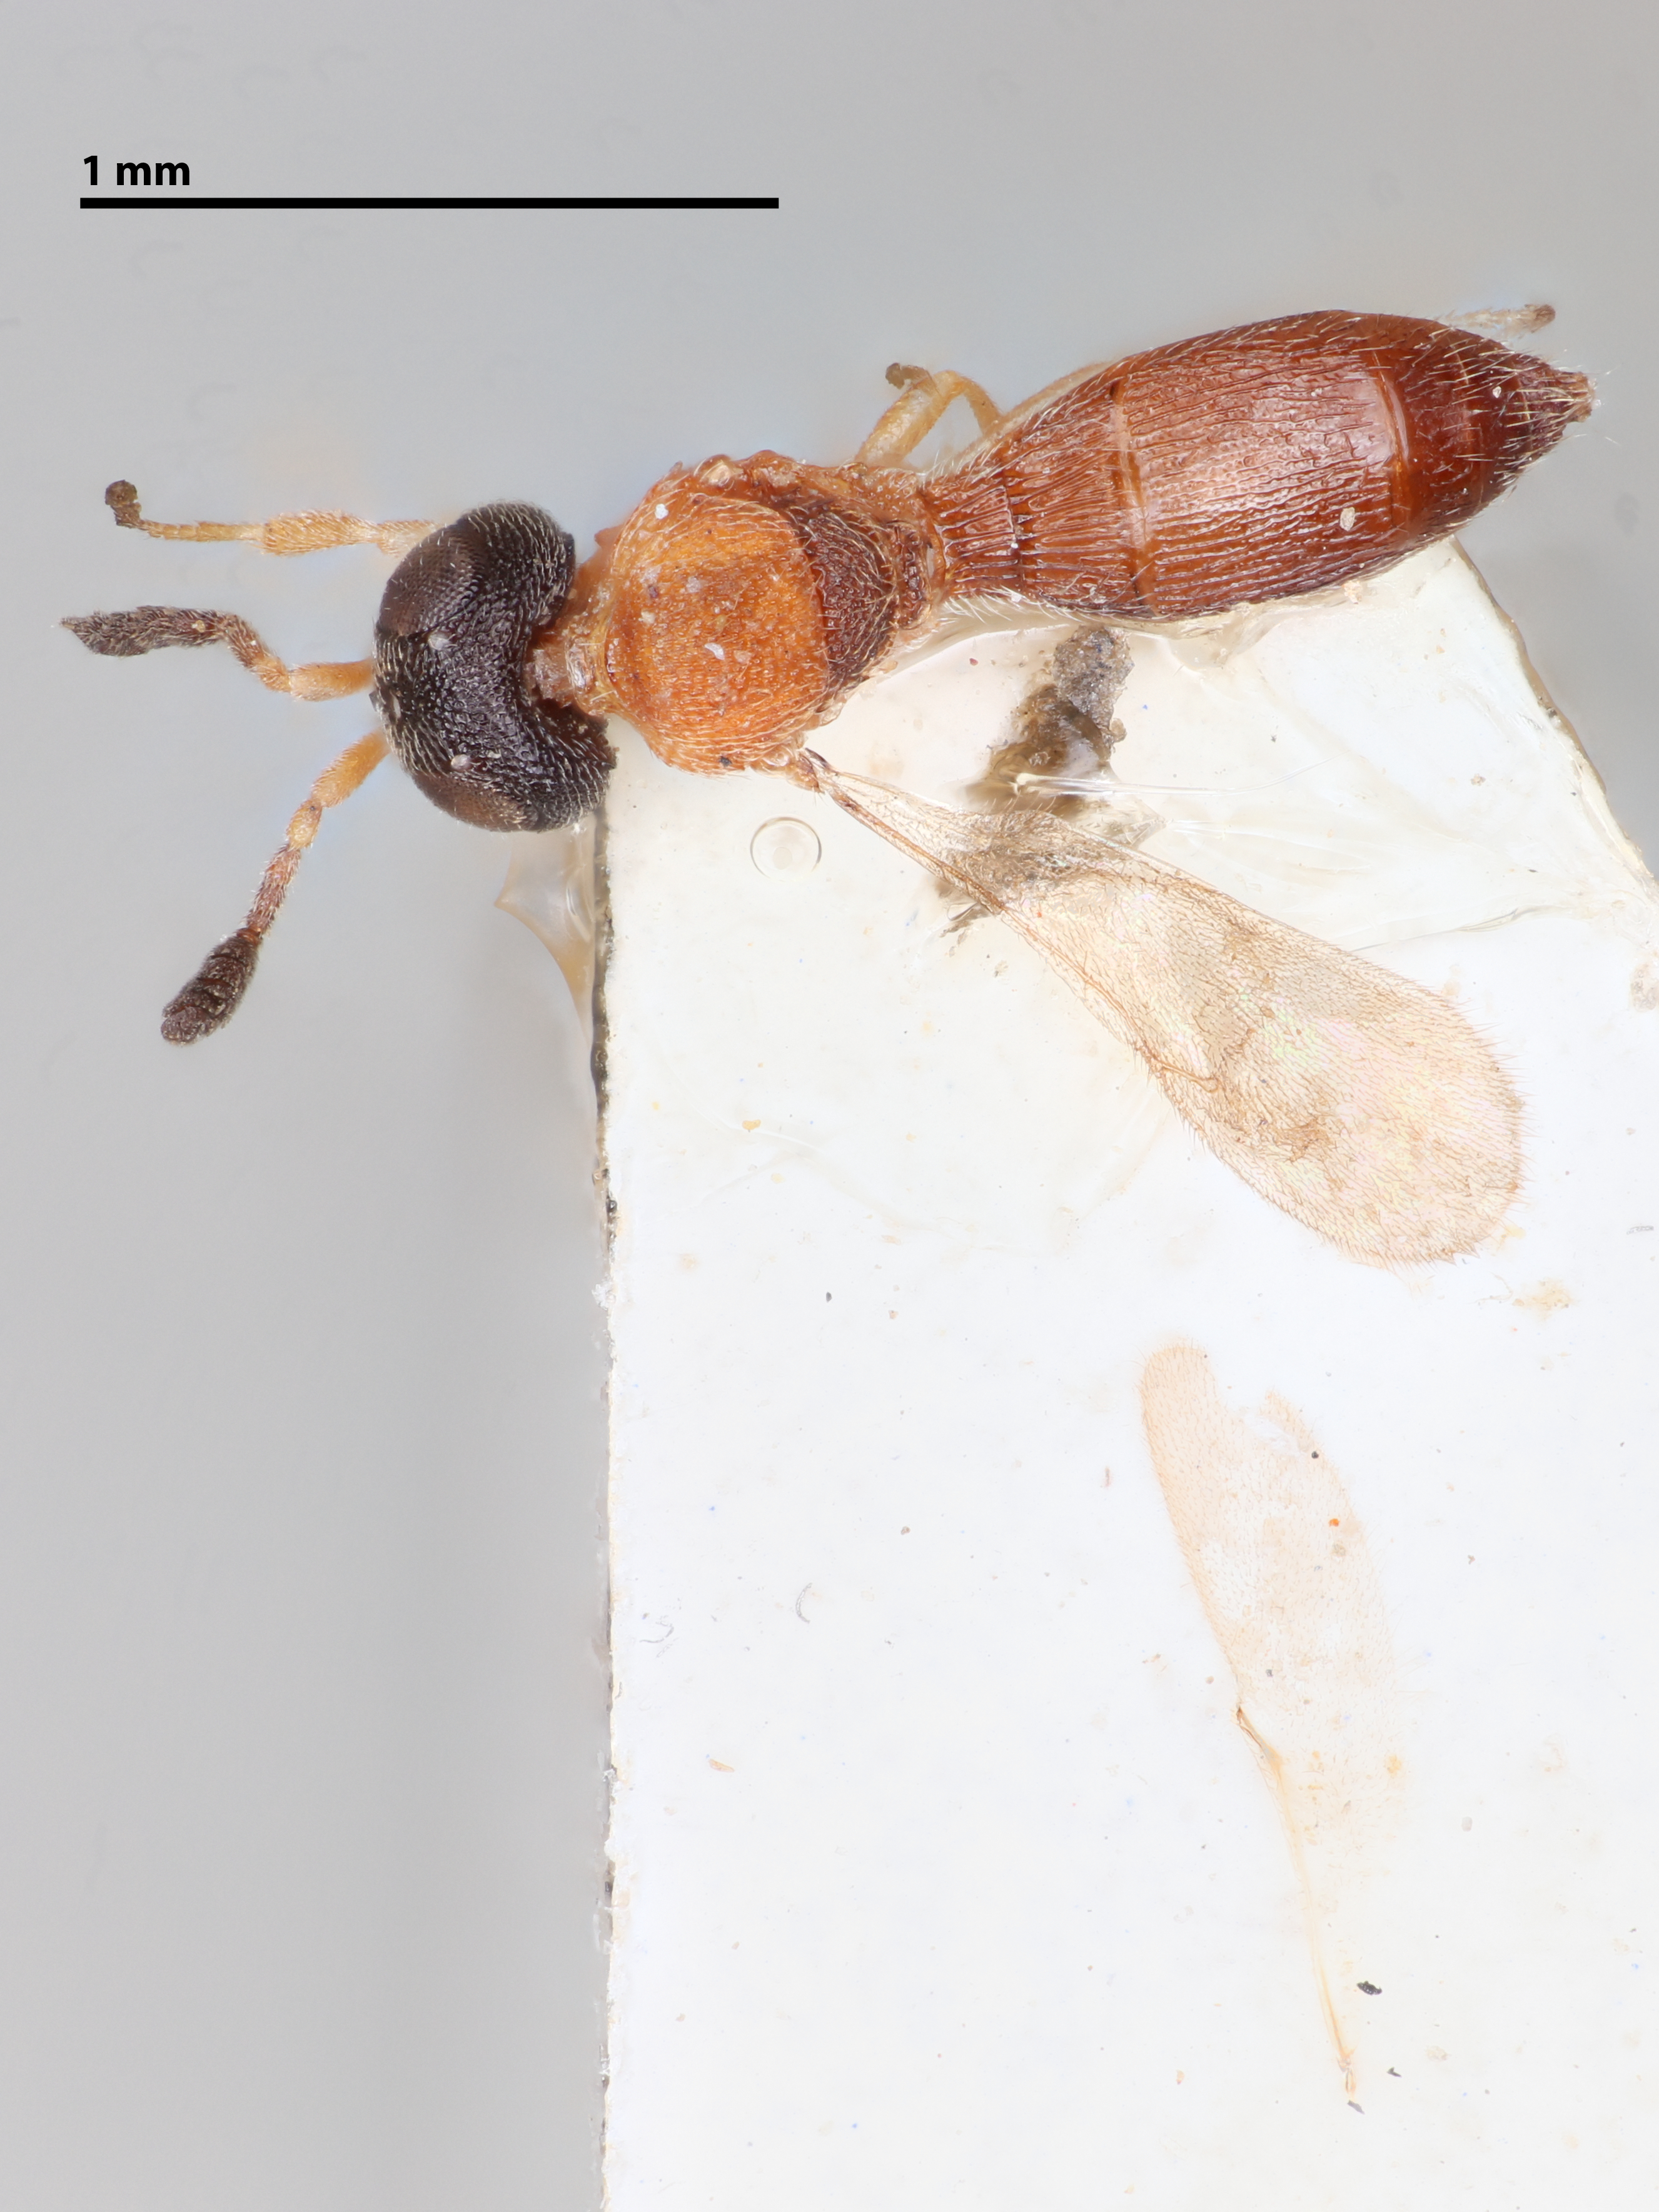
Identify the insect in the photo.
Anteromorpha glabra
